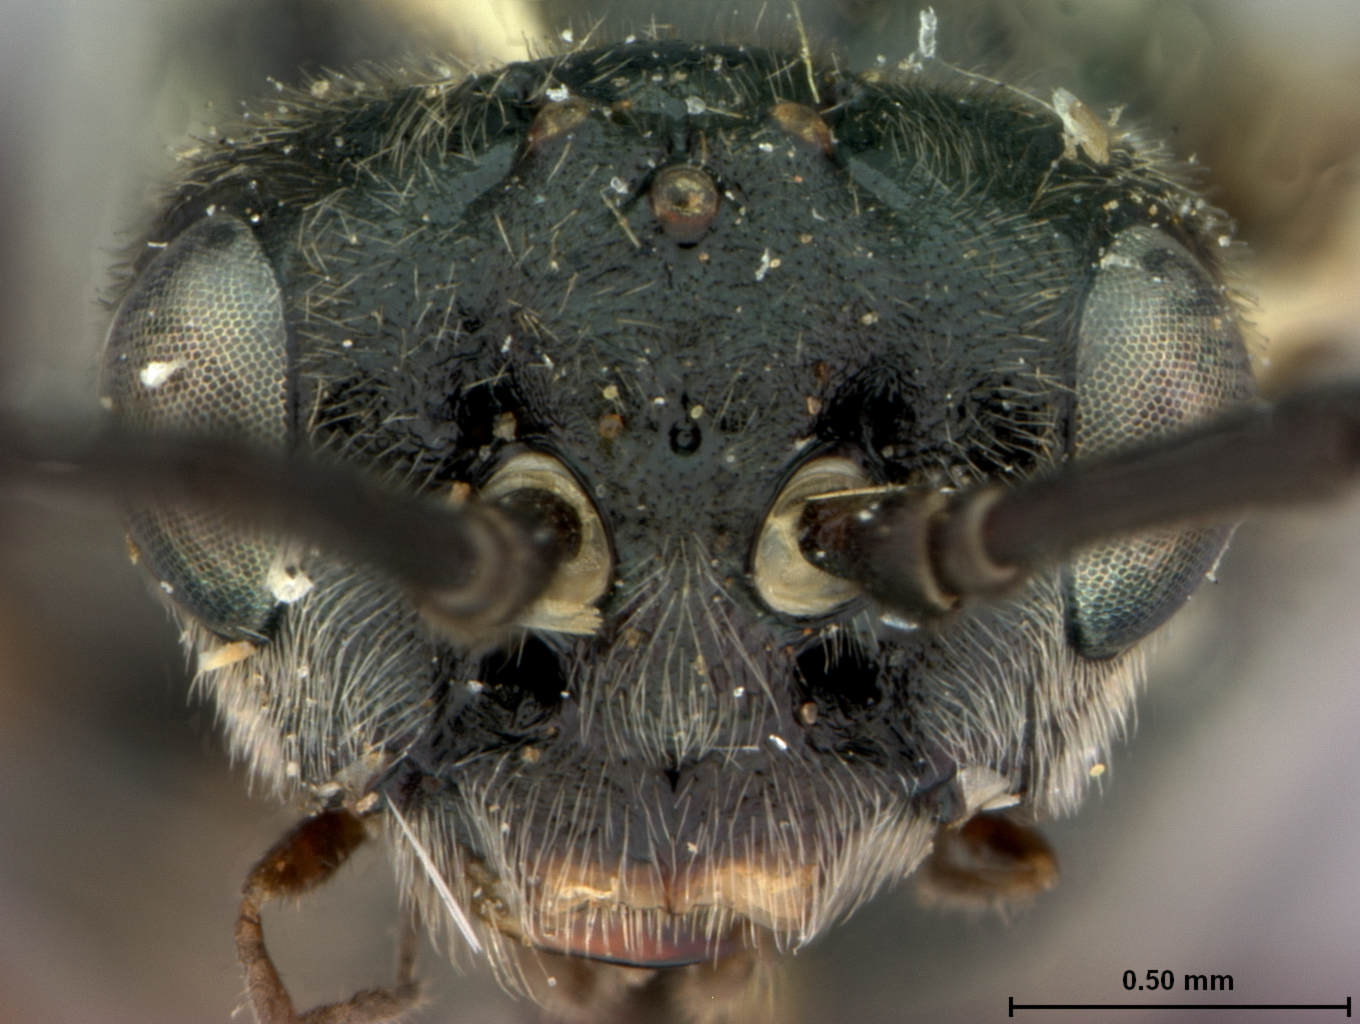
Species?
Empria affinis
